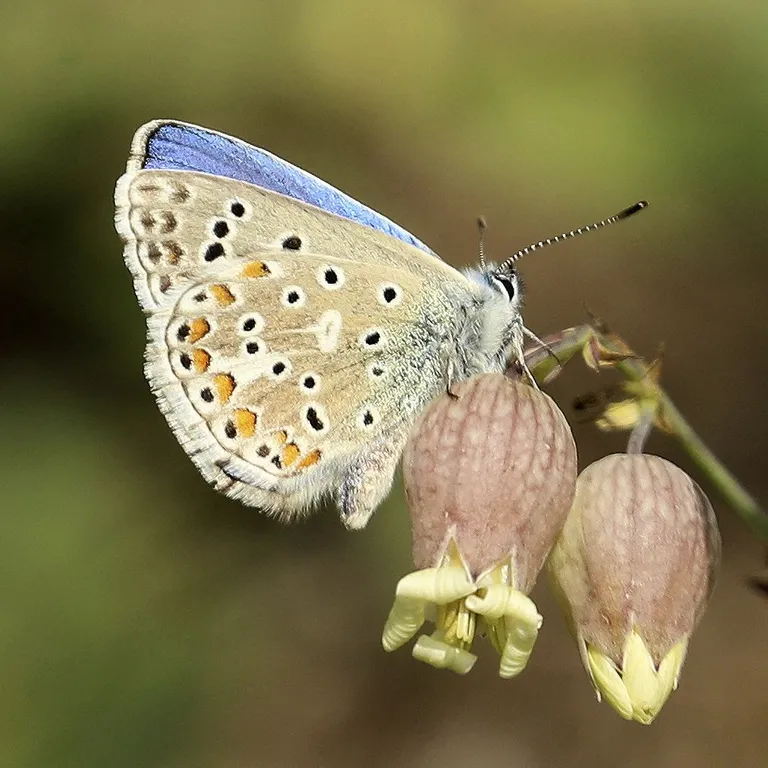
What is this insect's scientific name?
Lysandra bellargus
